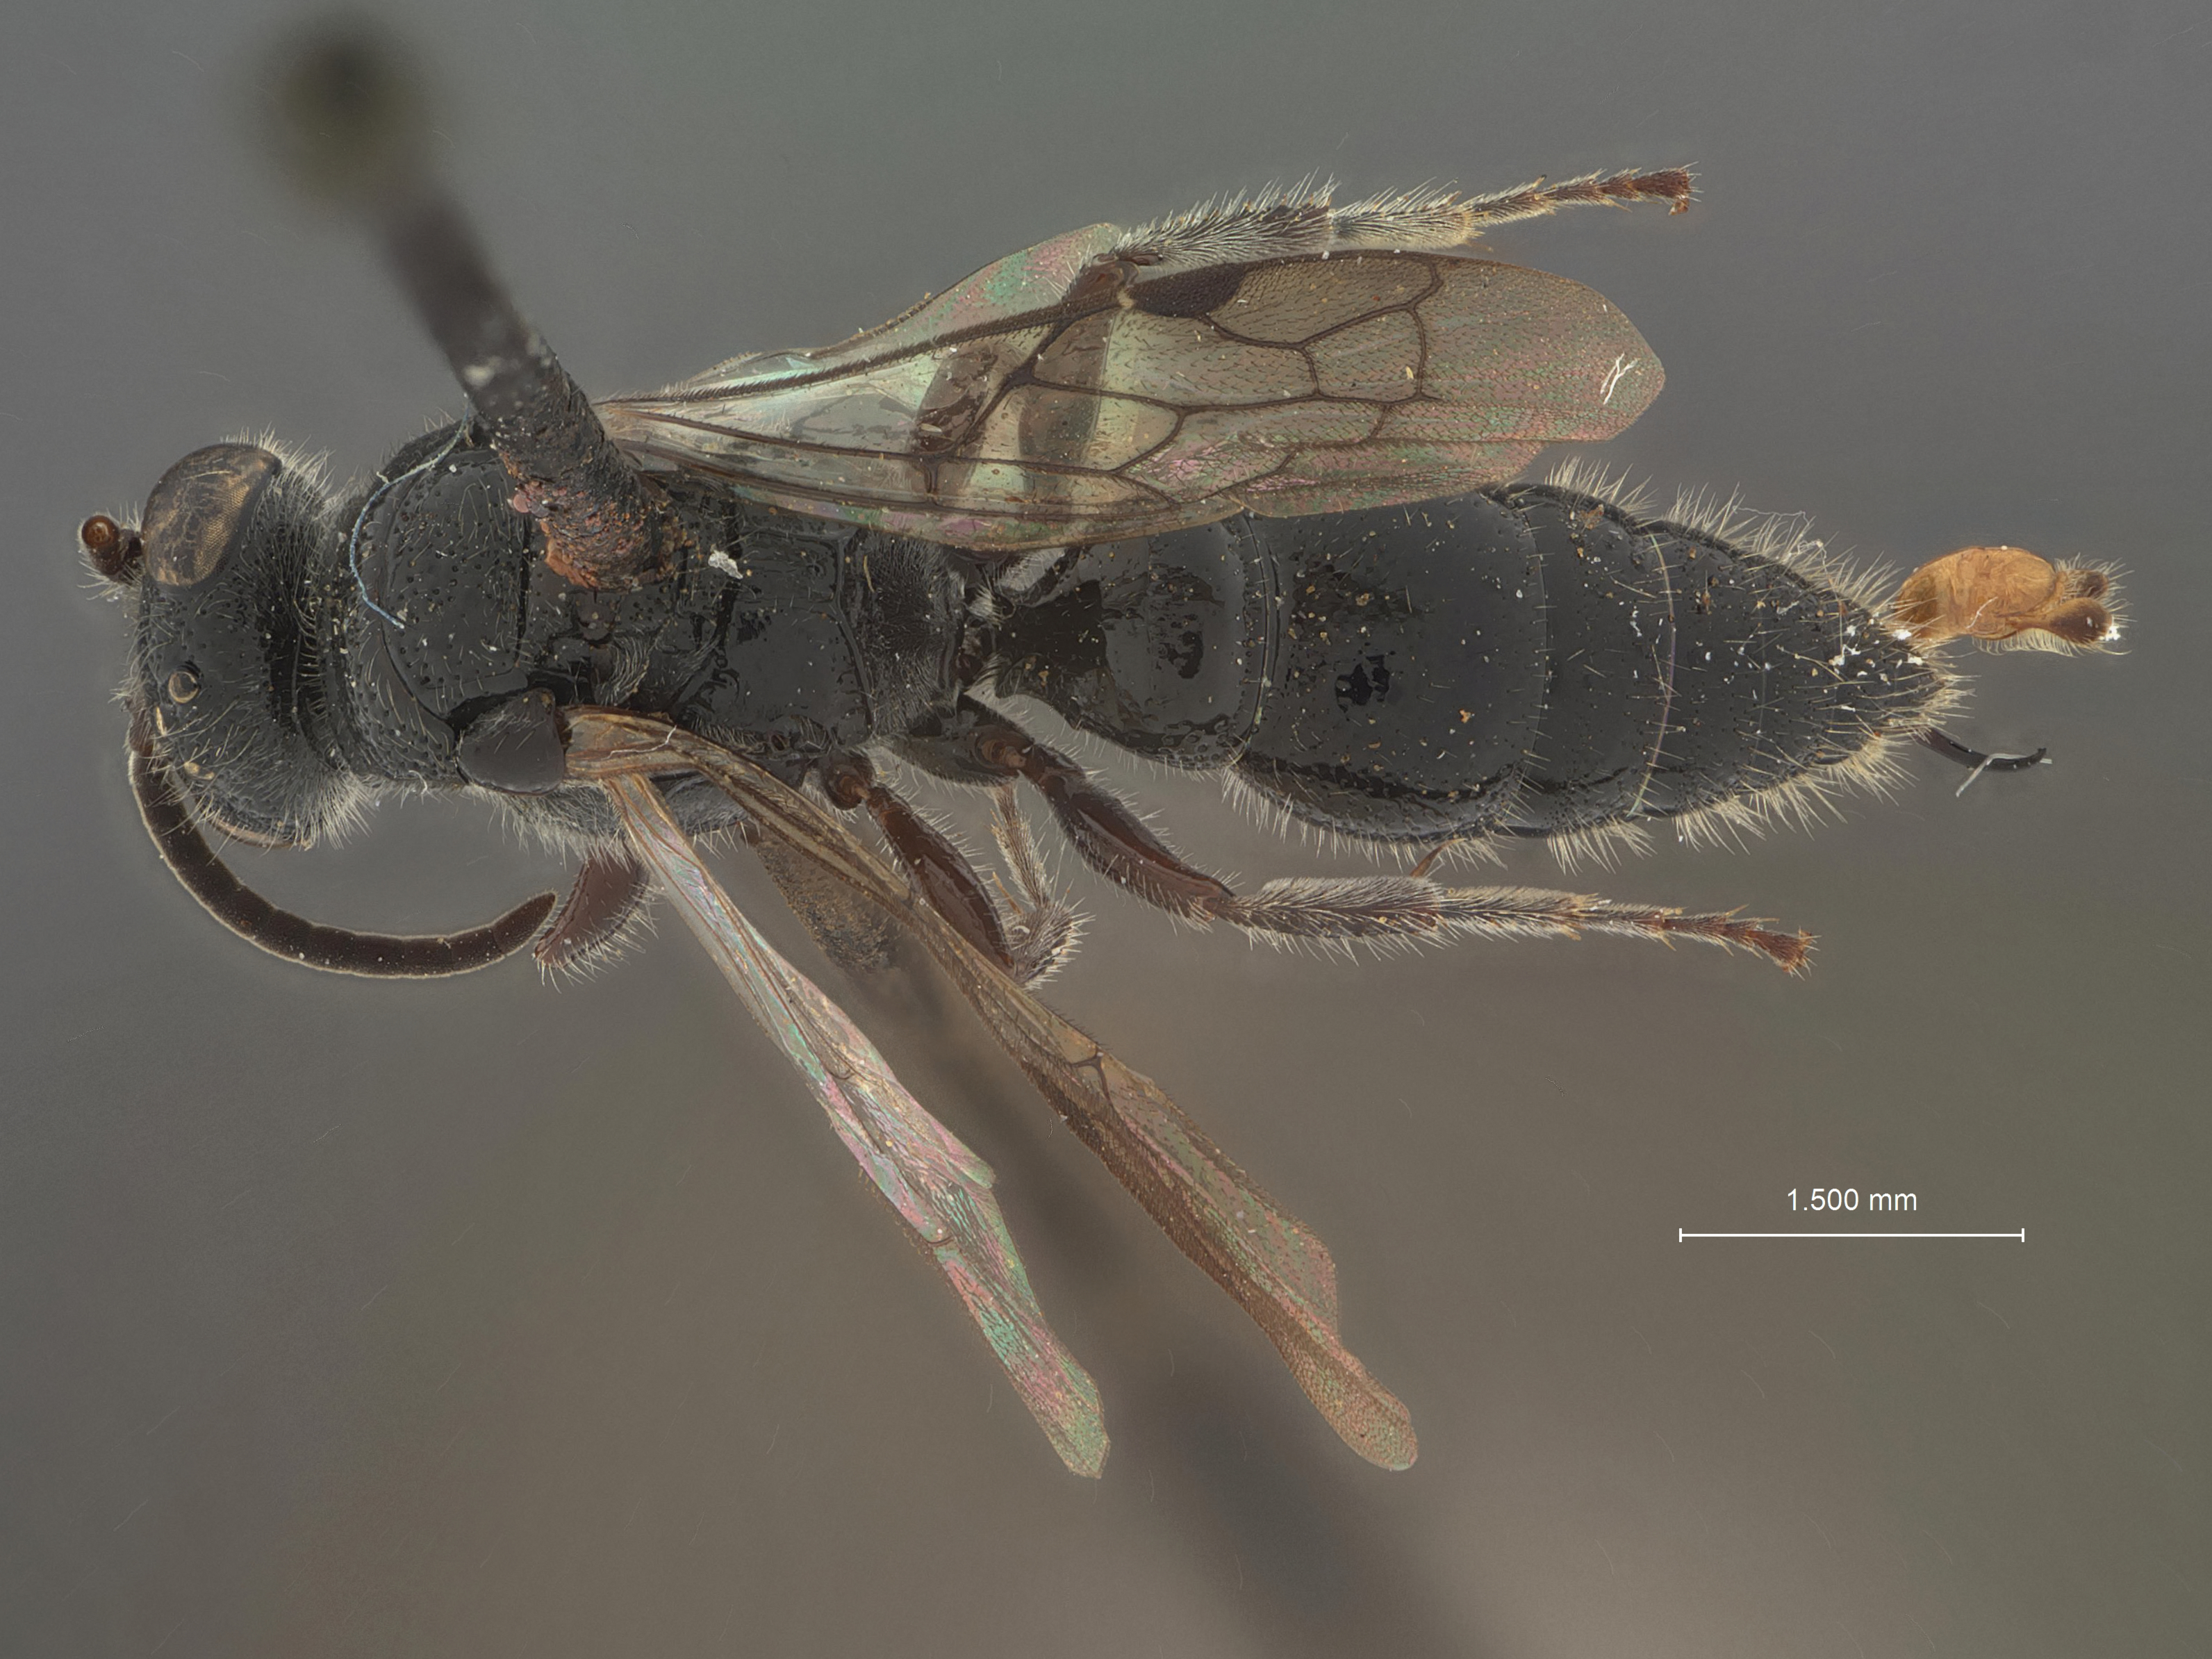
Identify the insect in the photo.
Tiphia puertoricaensis
